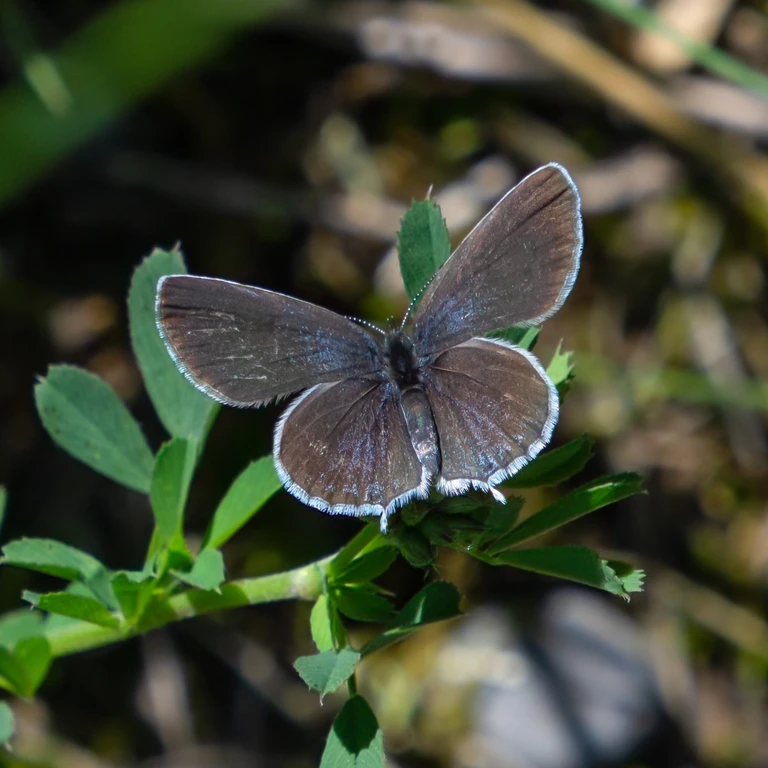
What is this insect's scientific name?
Cupido argiades (also Elkalyce argiades)
